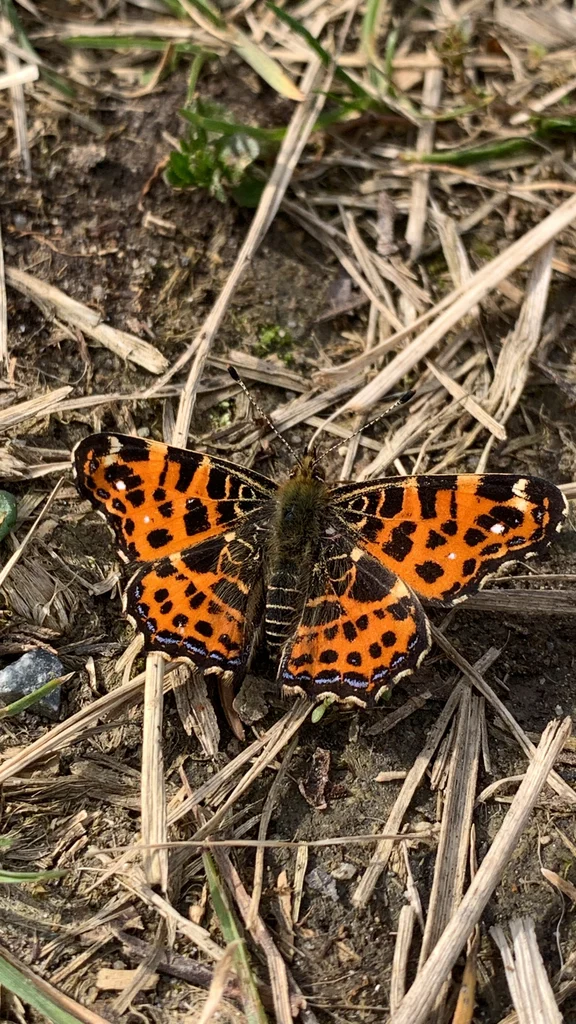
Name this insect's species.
Araschnia levana
